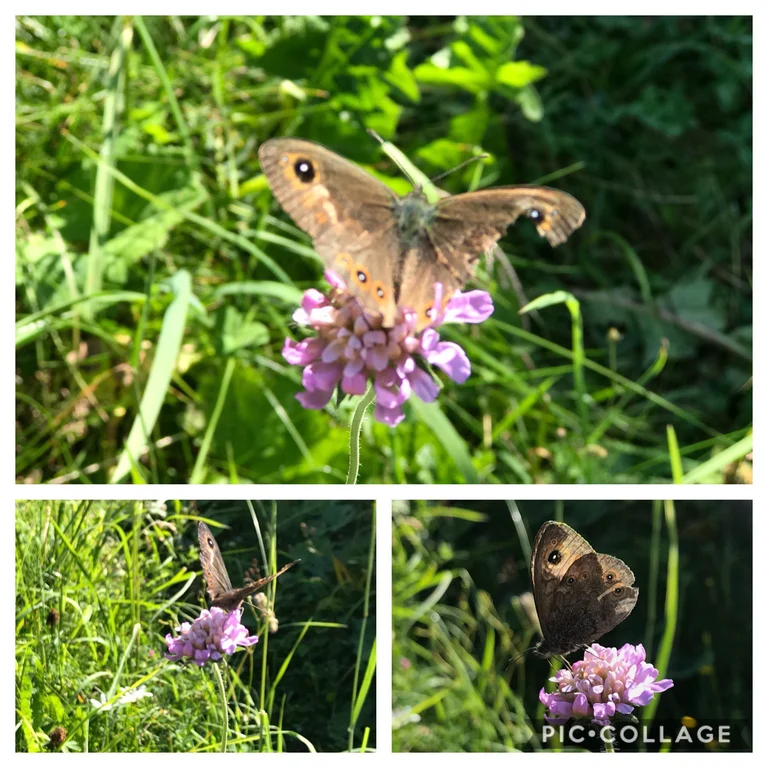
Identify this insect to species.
Lasiommata maera (also Pararge maera)
